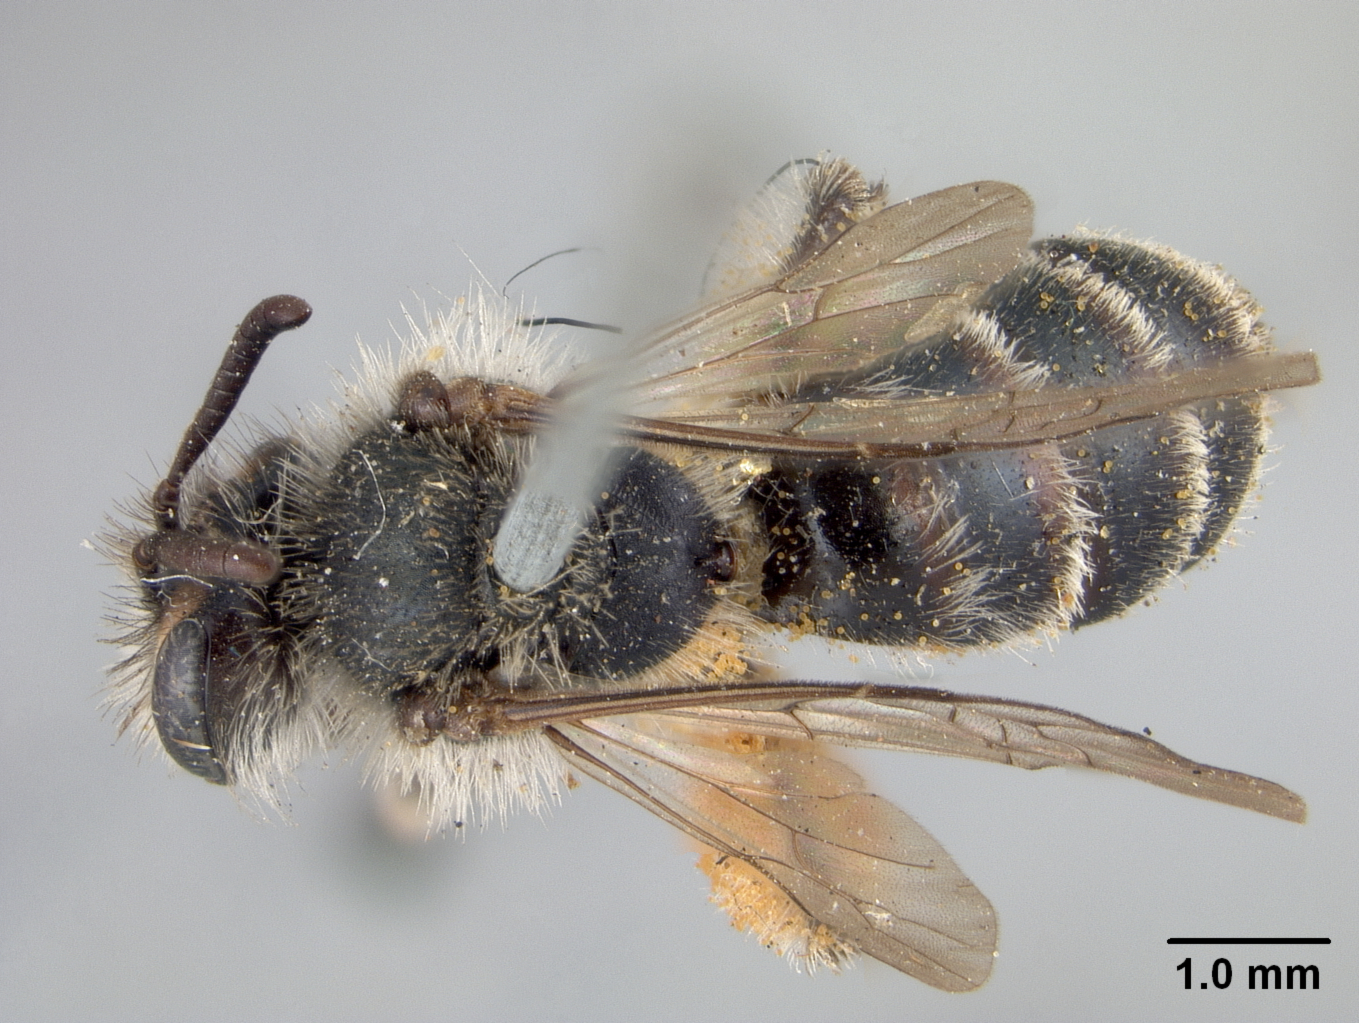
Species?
Andrena segregans
